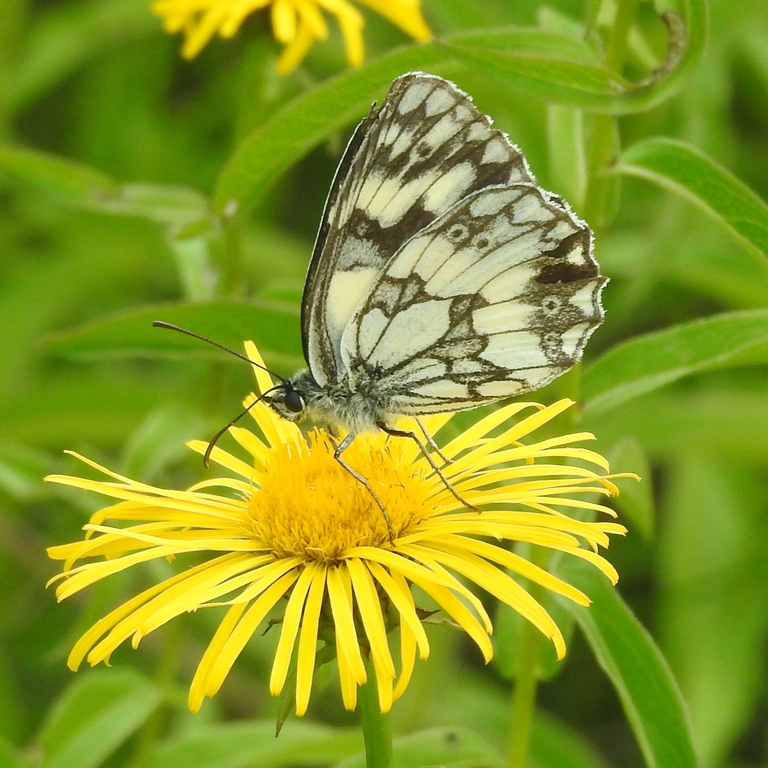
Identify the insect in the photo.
Melanargia galathea
